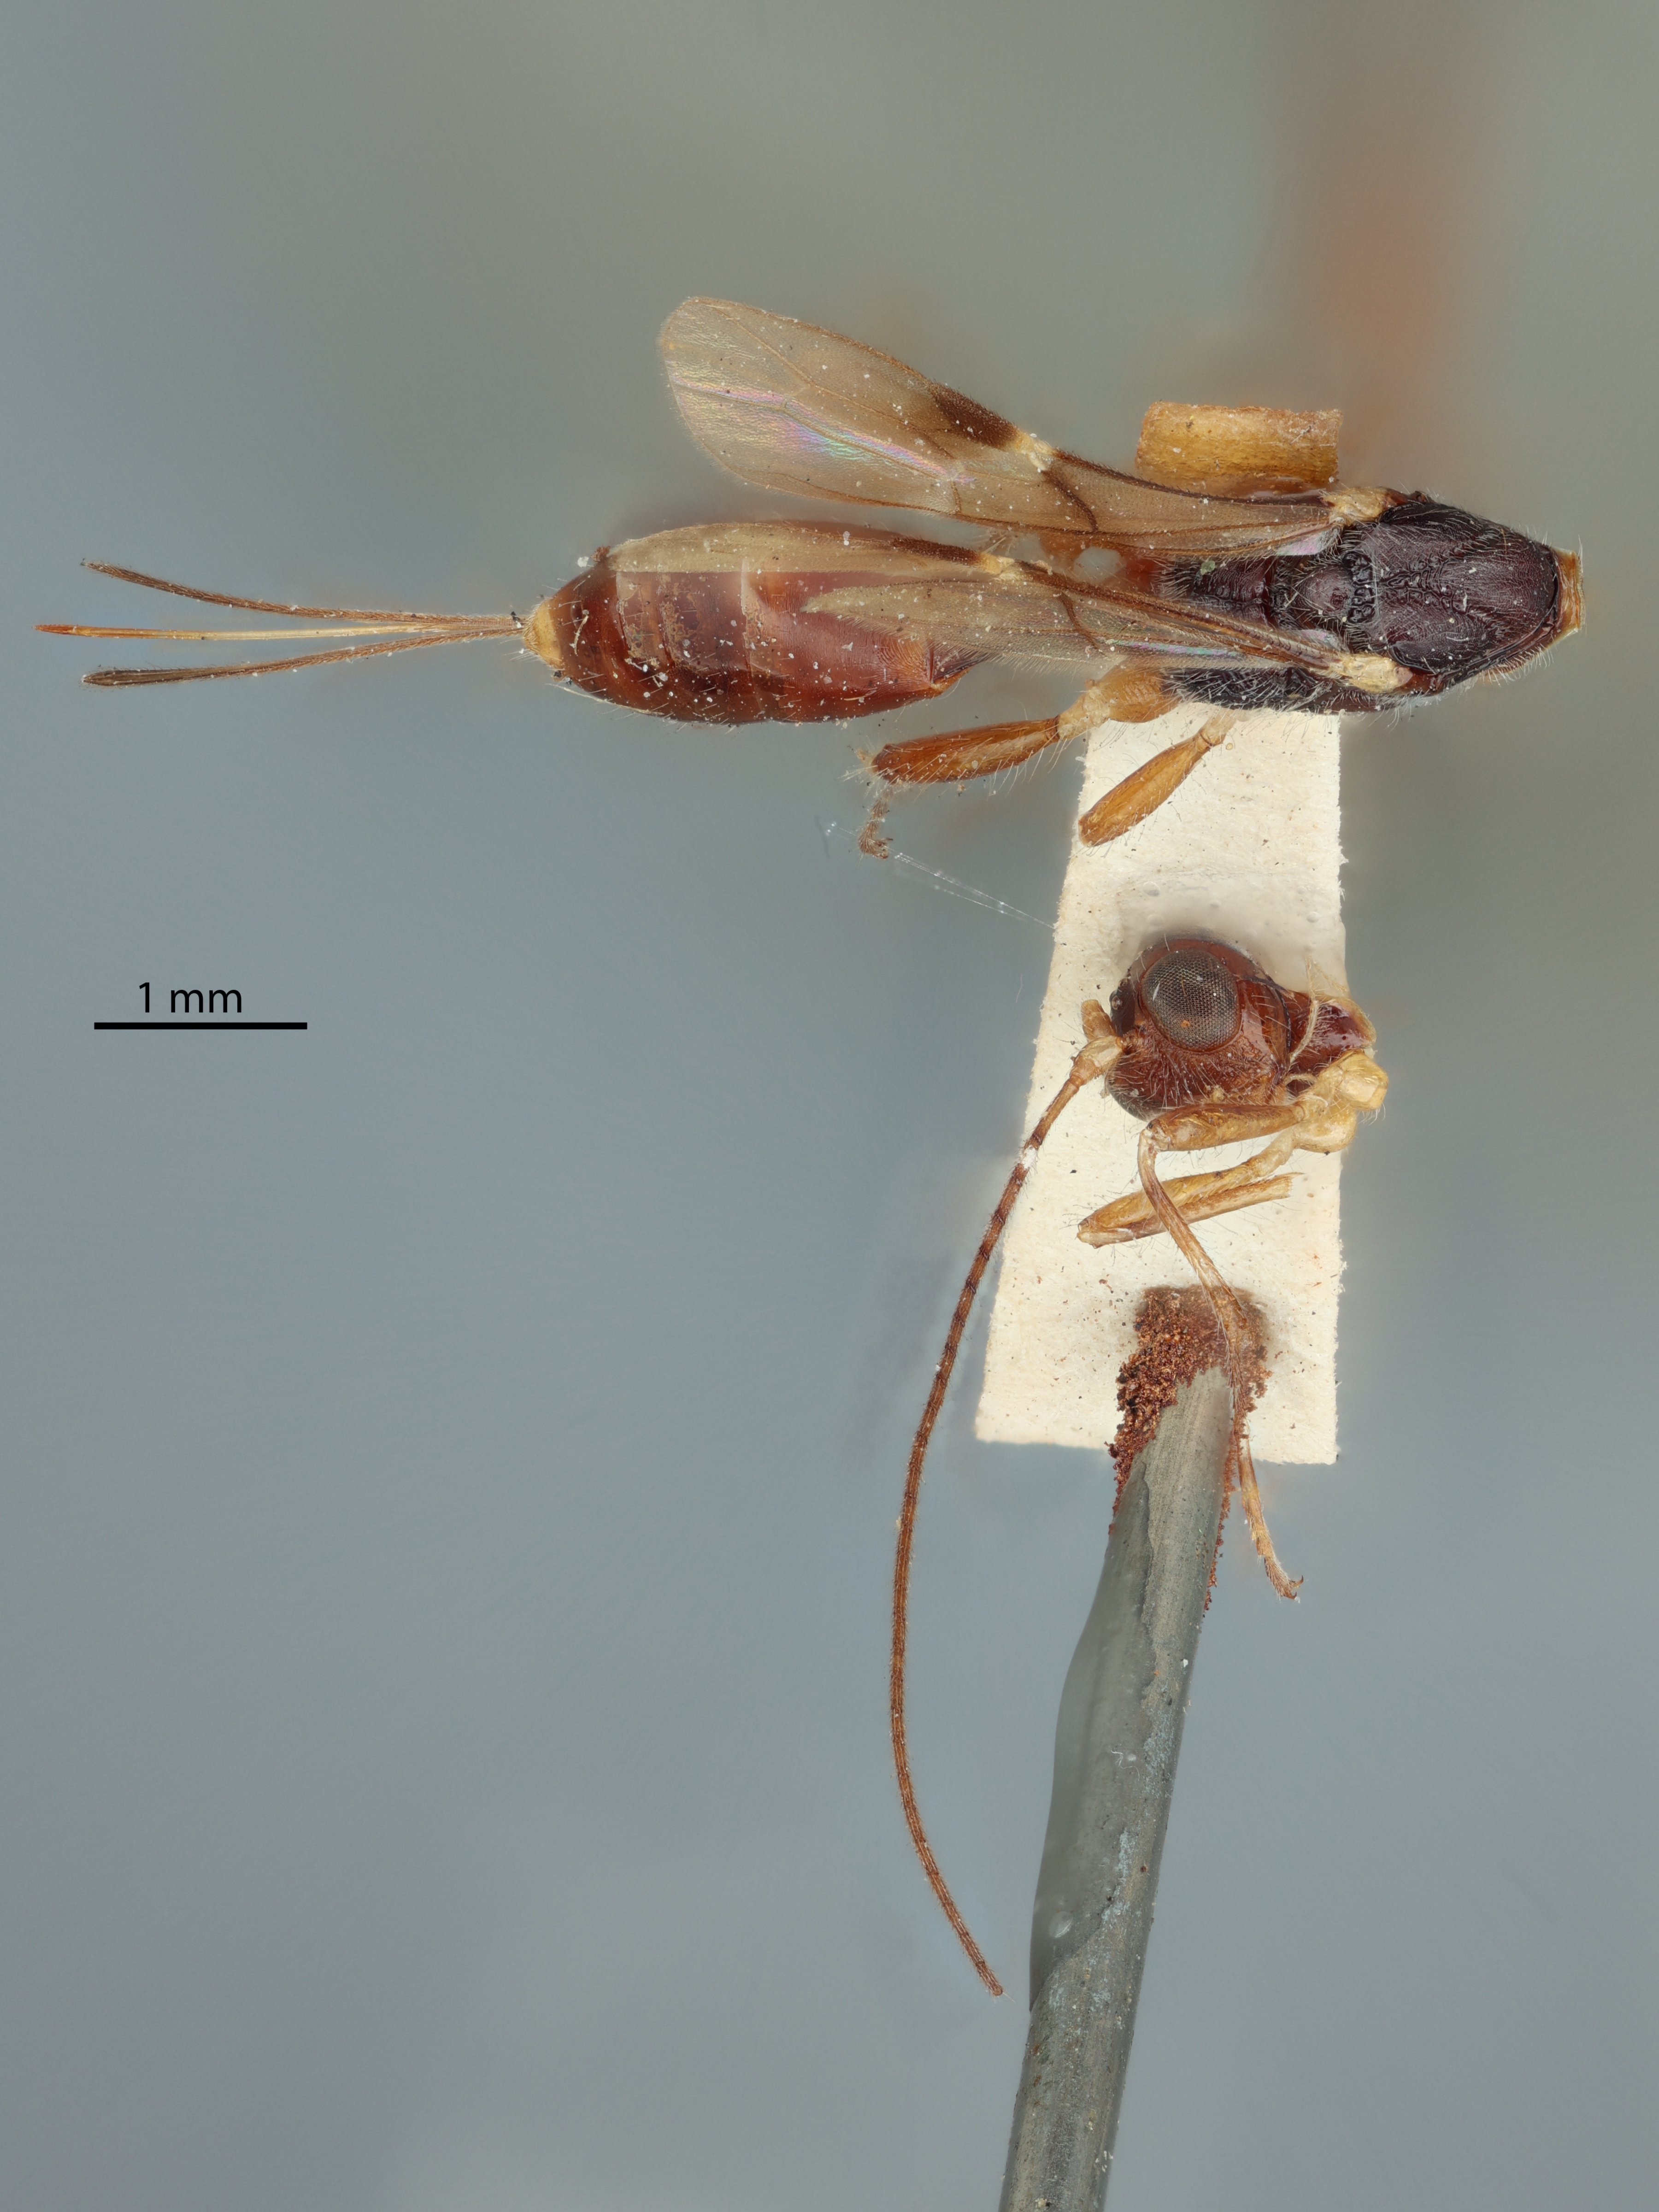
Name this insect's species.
Spathius ulpianus
